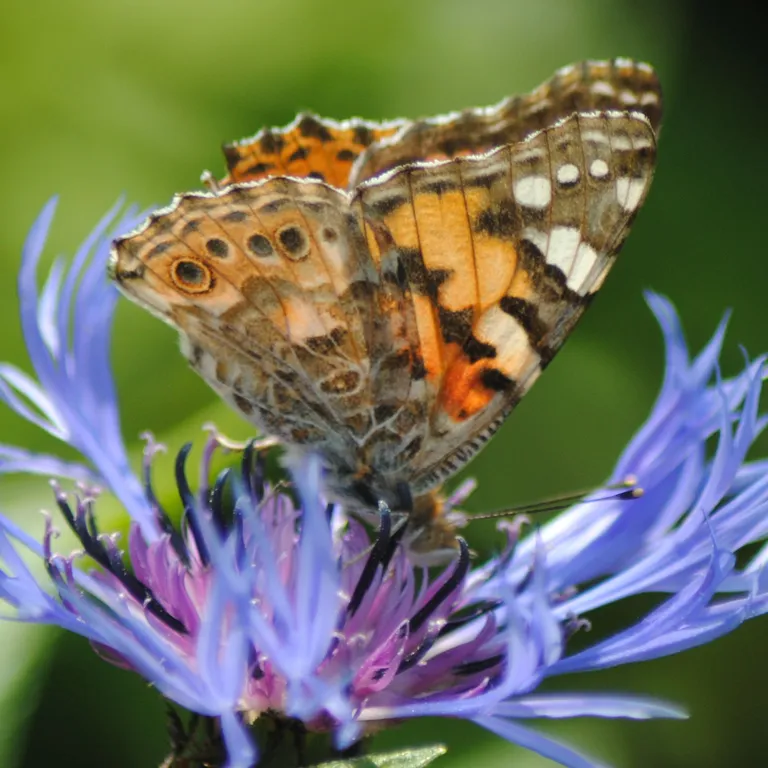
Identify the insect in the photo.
Vanessa cardui
